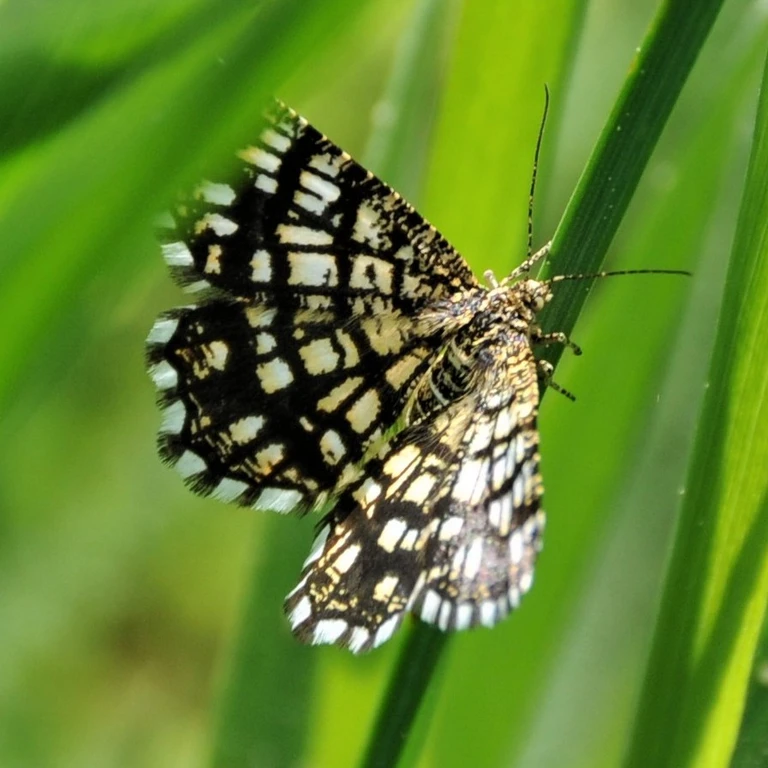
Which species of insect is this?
Chiasmia clathrata
